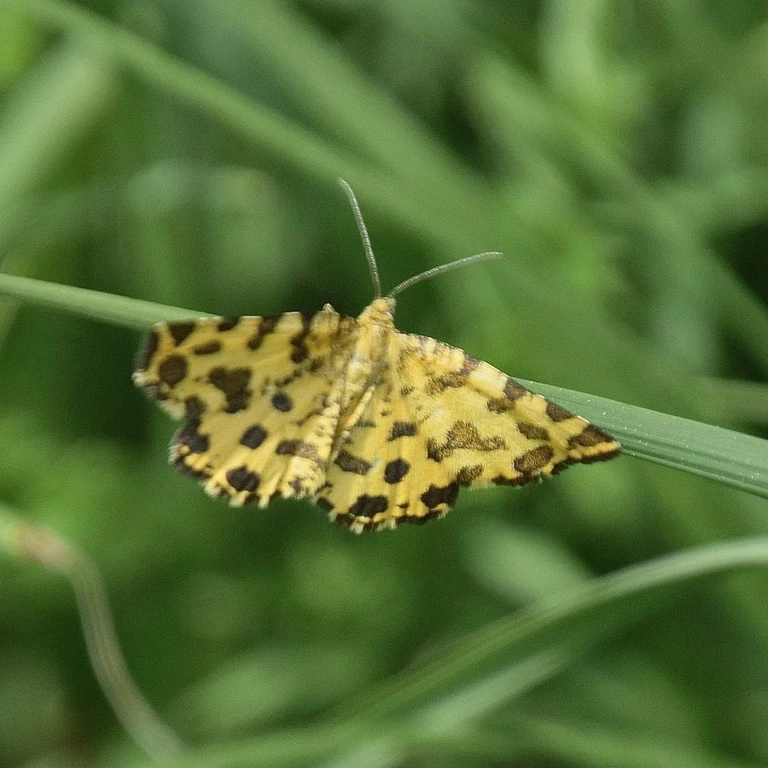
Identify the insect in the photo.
Pseudopanthera macularia
